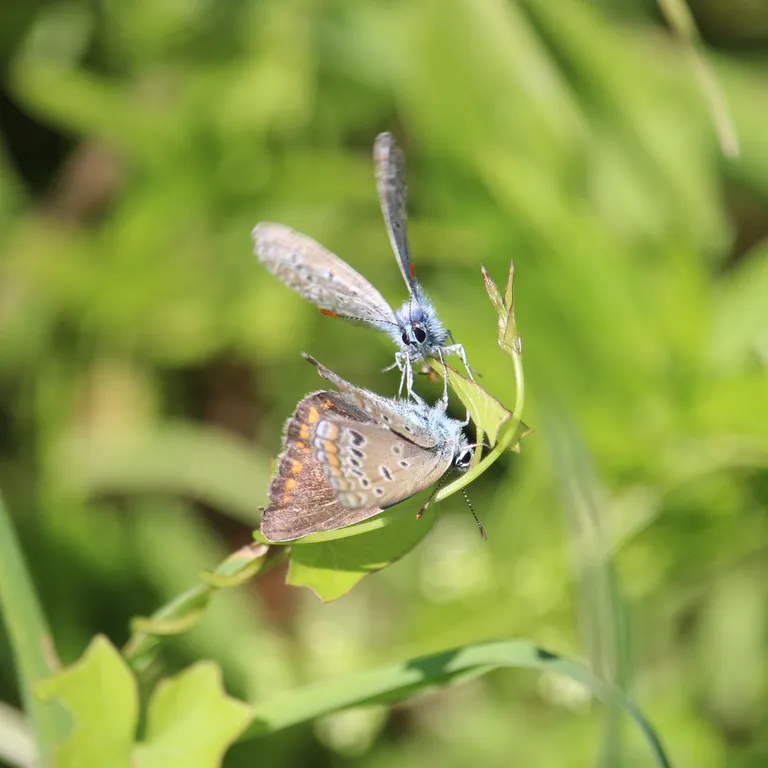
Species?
Polyommatus icarus
